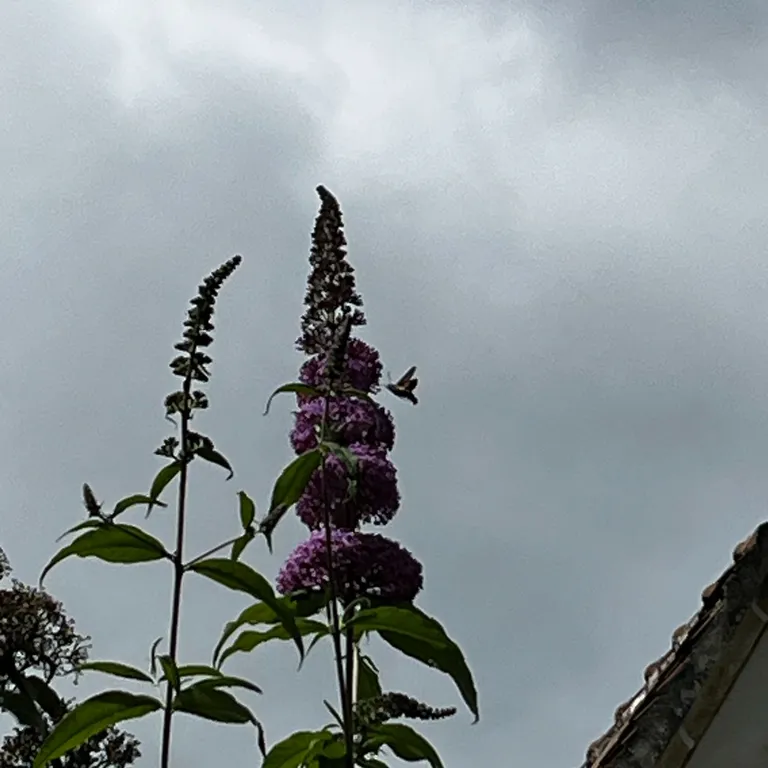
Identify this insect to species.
Macroglossum stellatarum
